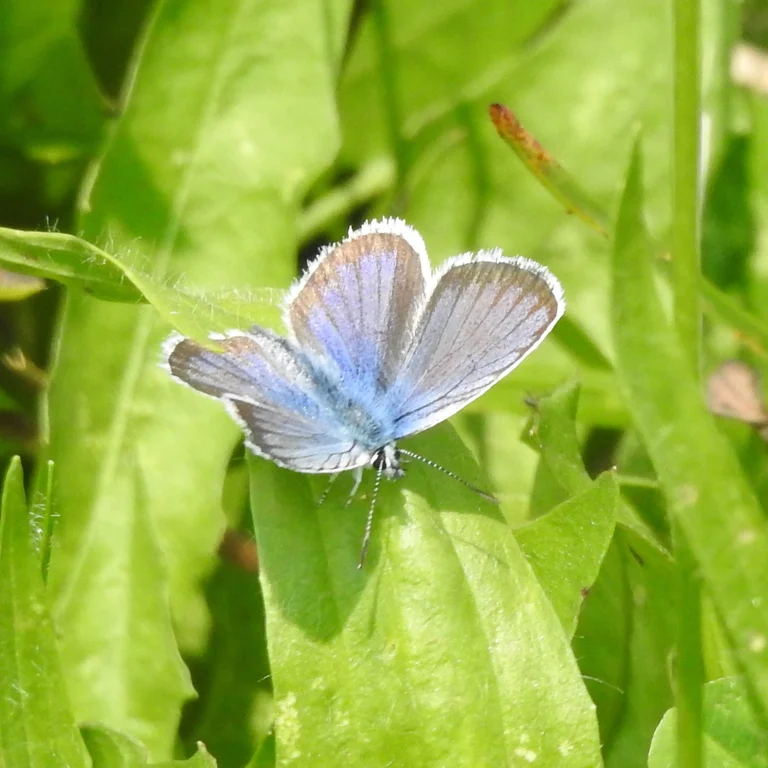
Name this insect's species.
Plebejus argus
